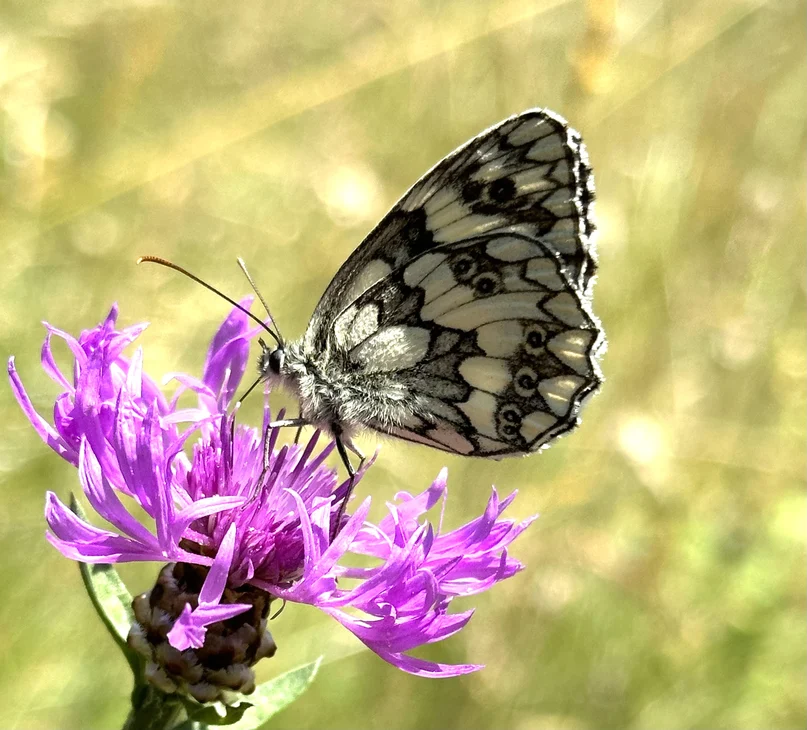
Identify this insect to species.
Melanargia galathea
